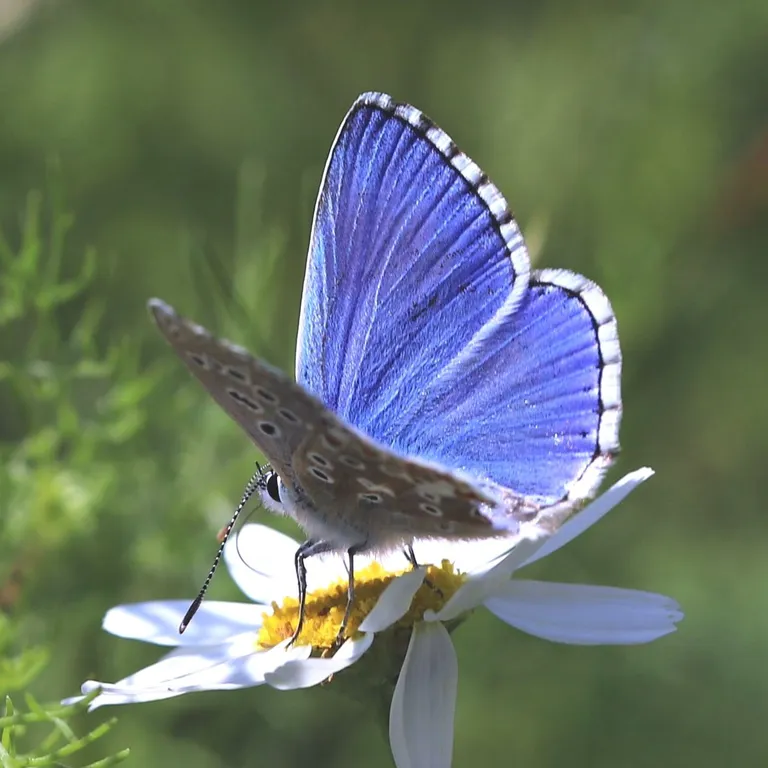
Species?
Lysandra bellargus
